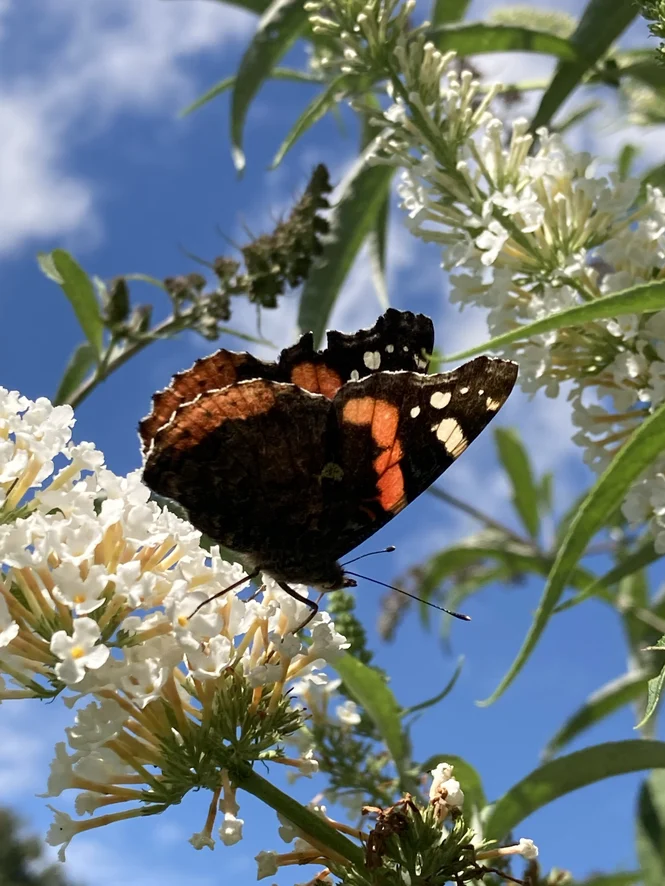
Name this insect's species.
Vanessa atalanta
